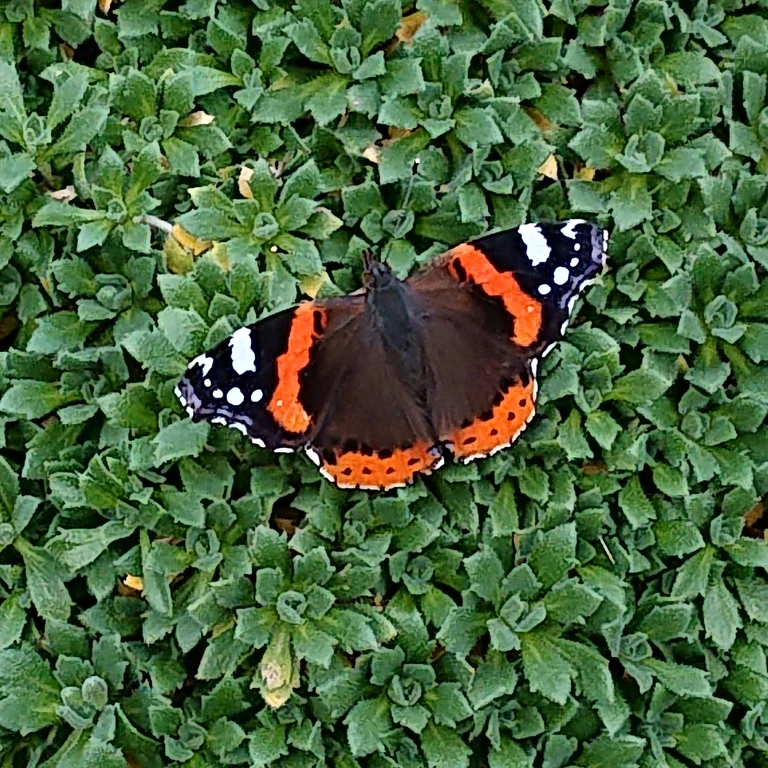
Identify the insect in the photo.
Vanessa atalanta
